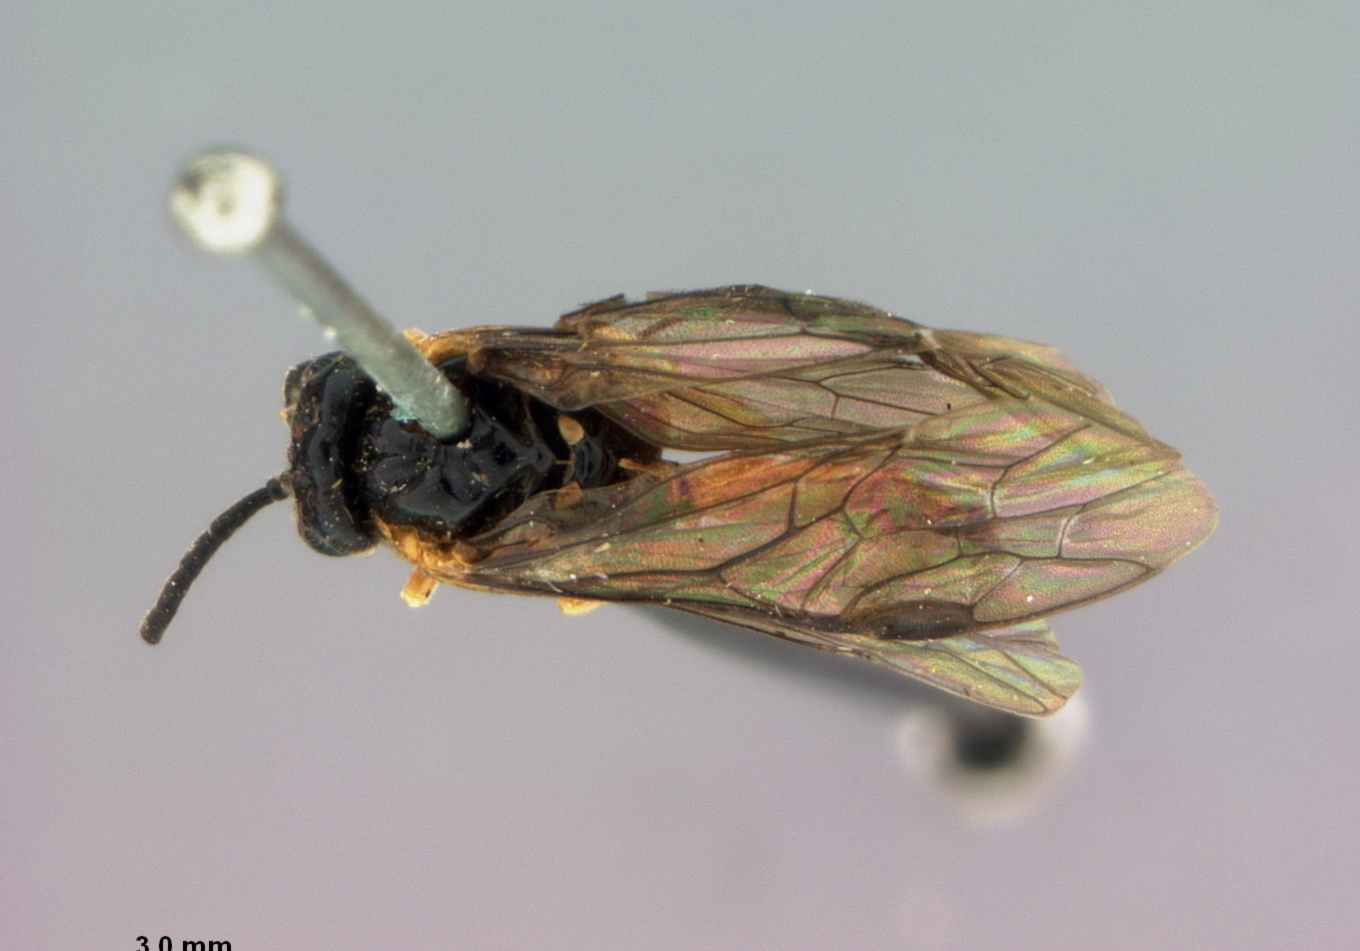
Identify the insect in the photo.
Aneugmenus diversicolor
